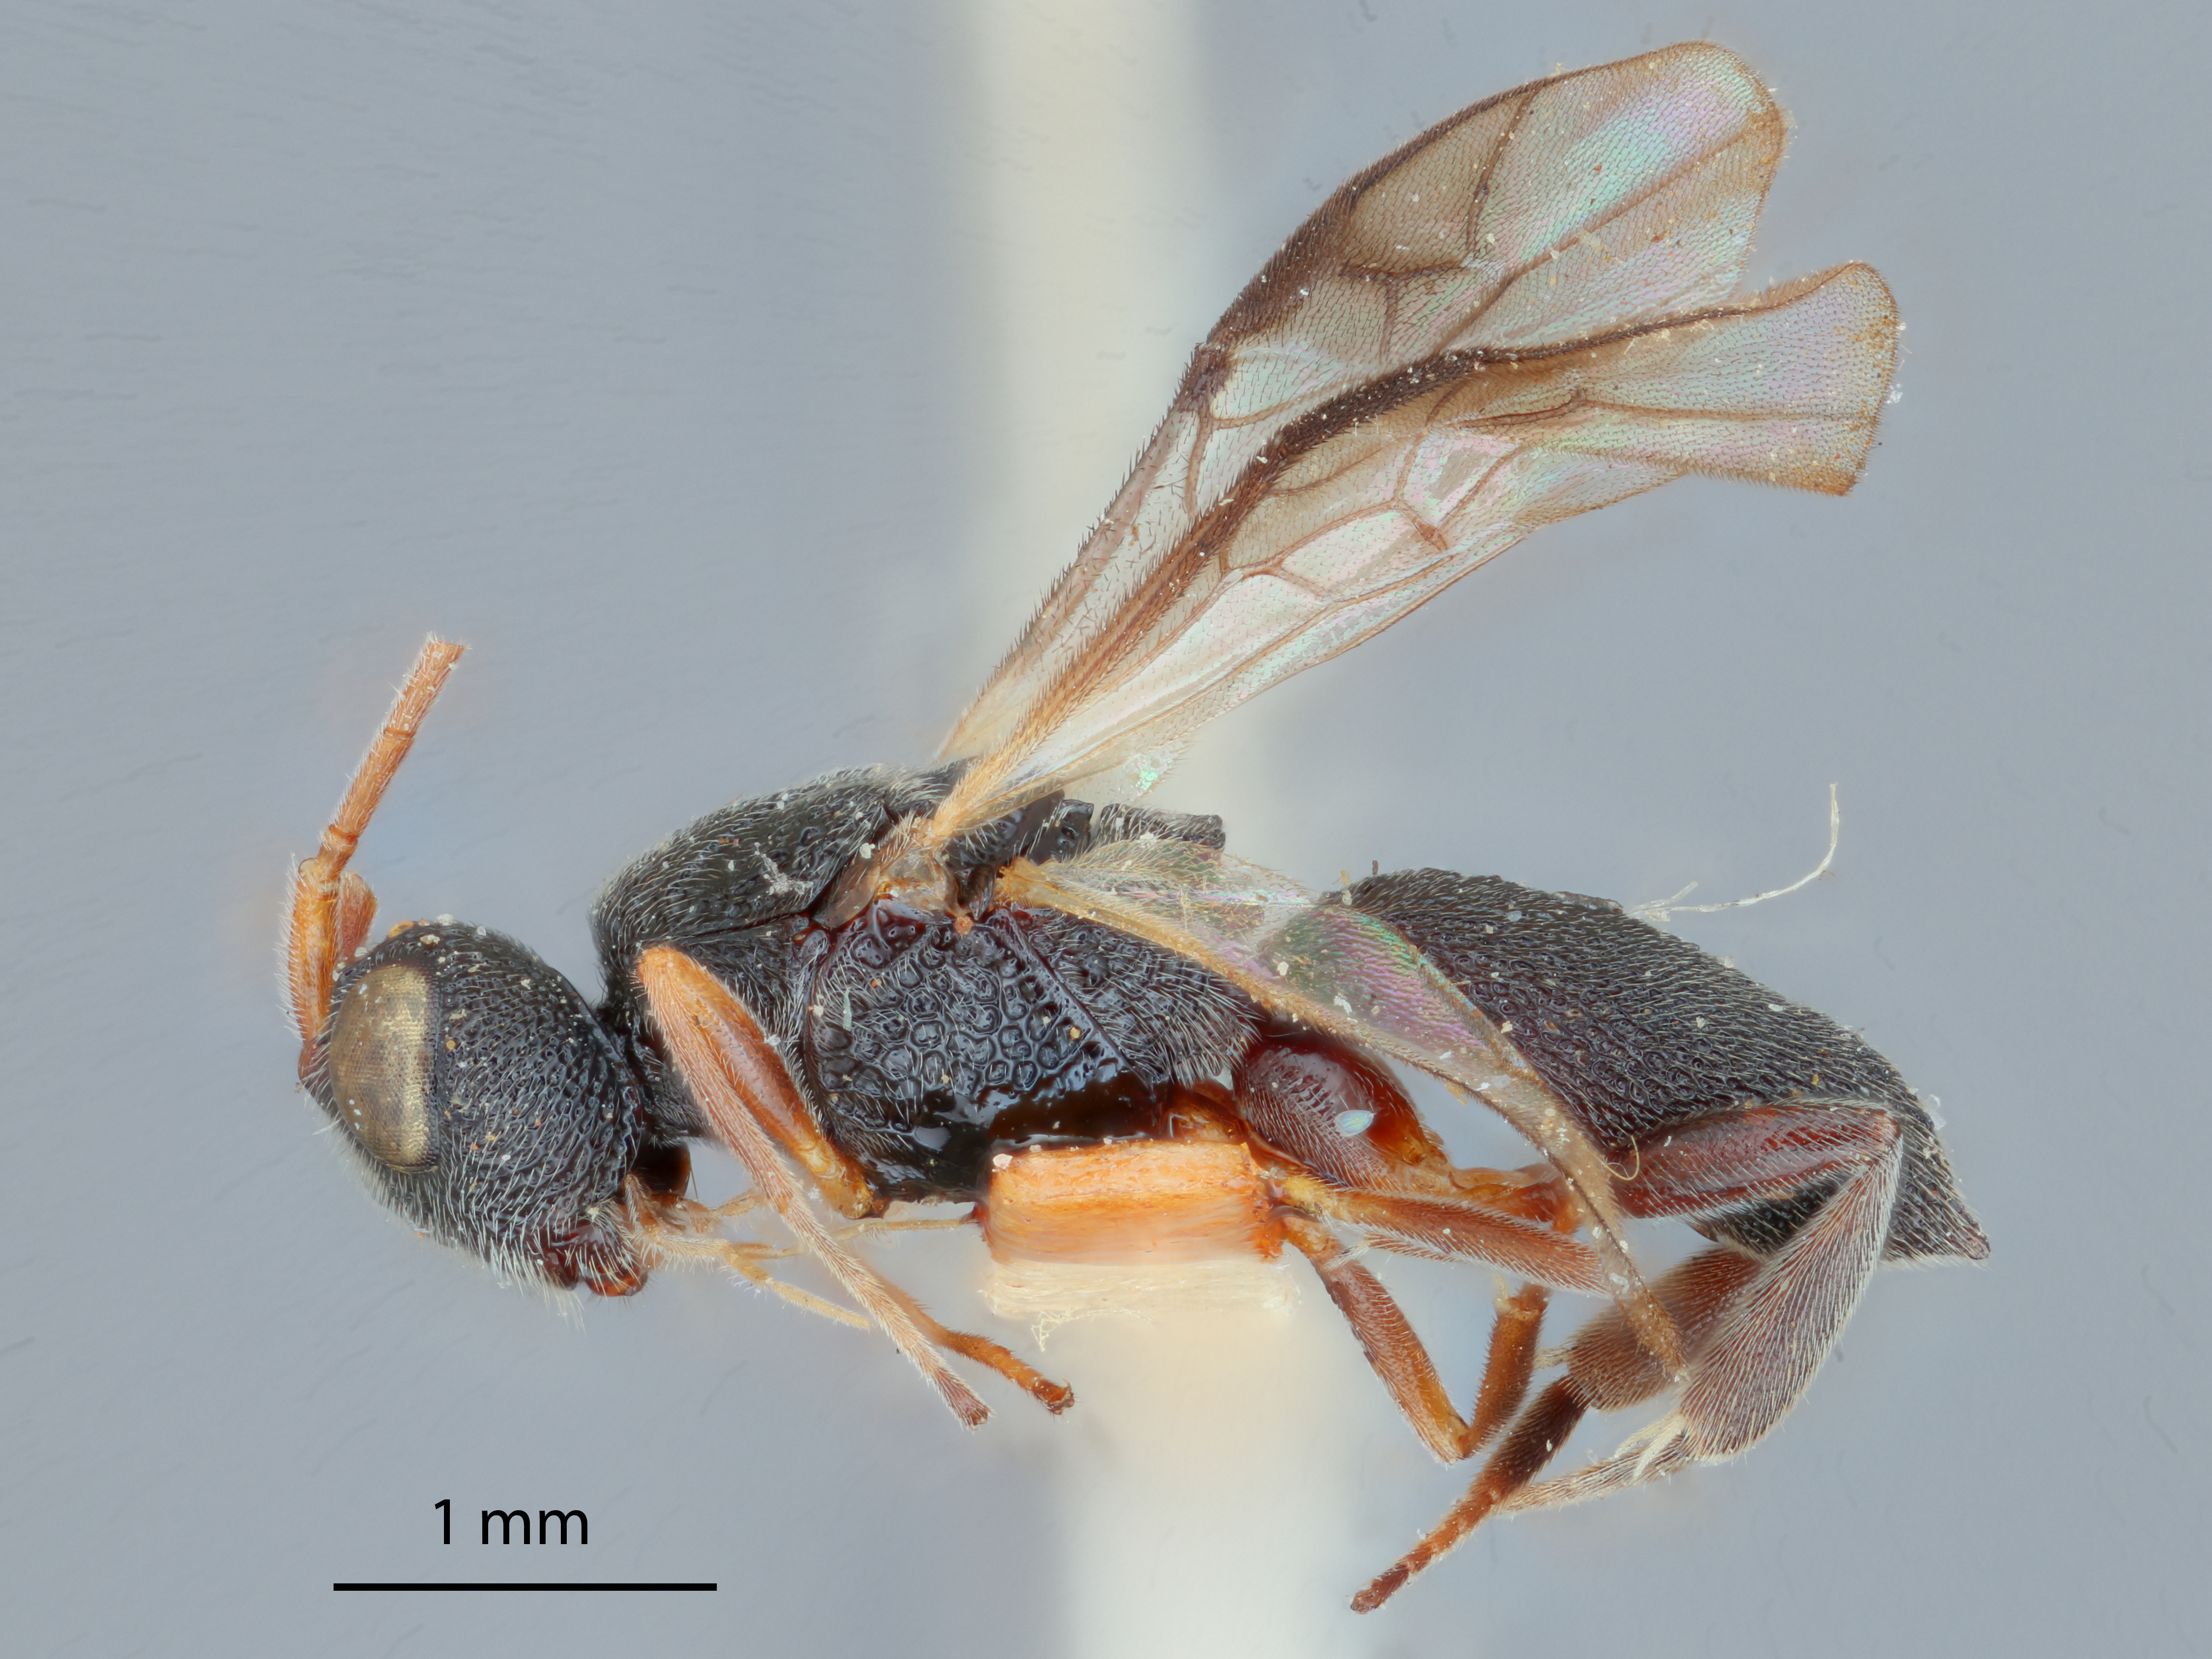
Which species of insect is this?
Cascogaster malayanus
